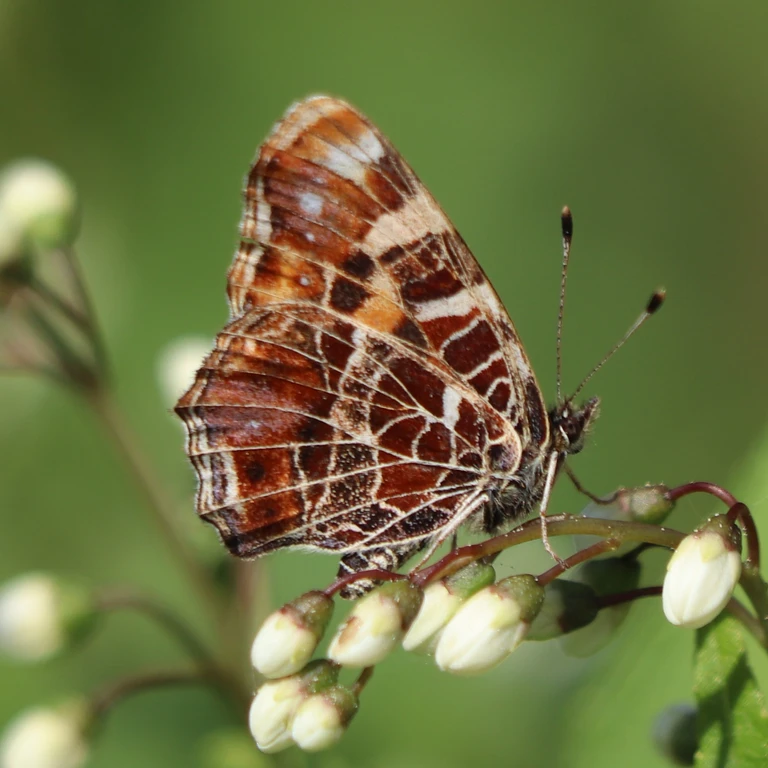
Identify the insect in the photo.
Araschnia levana
